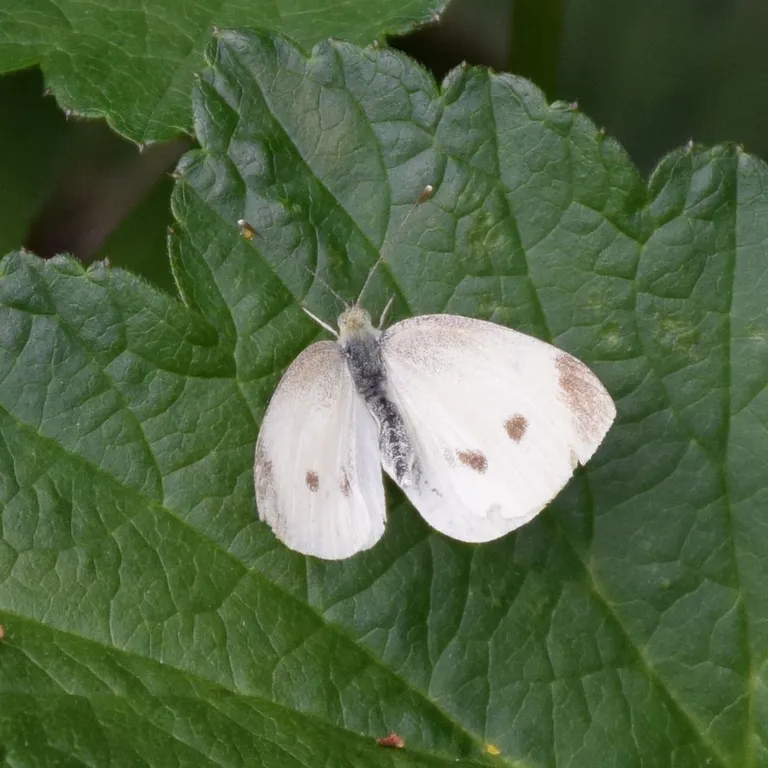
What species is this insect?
Pieris rapae
